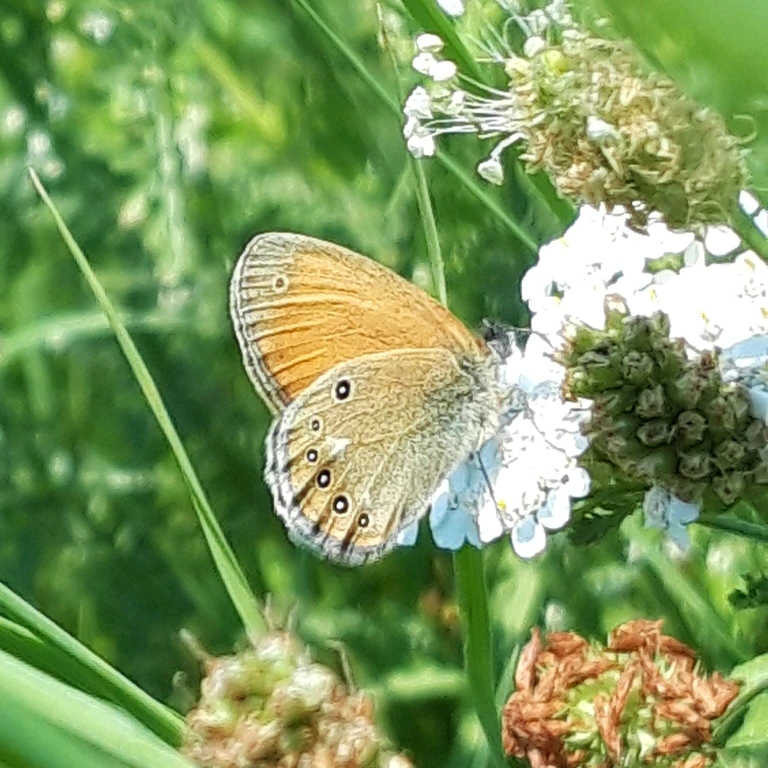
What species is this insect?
Coenonympha glycerion (also Coenonympha iphis)
